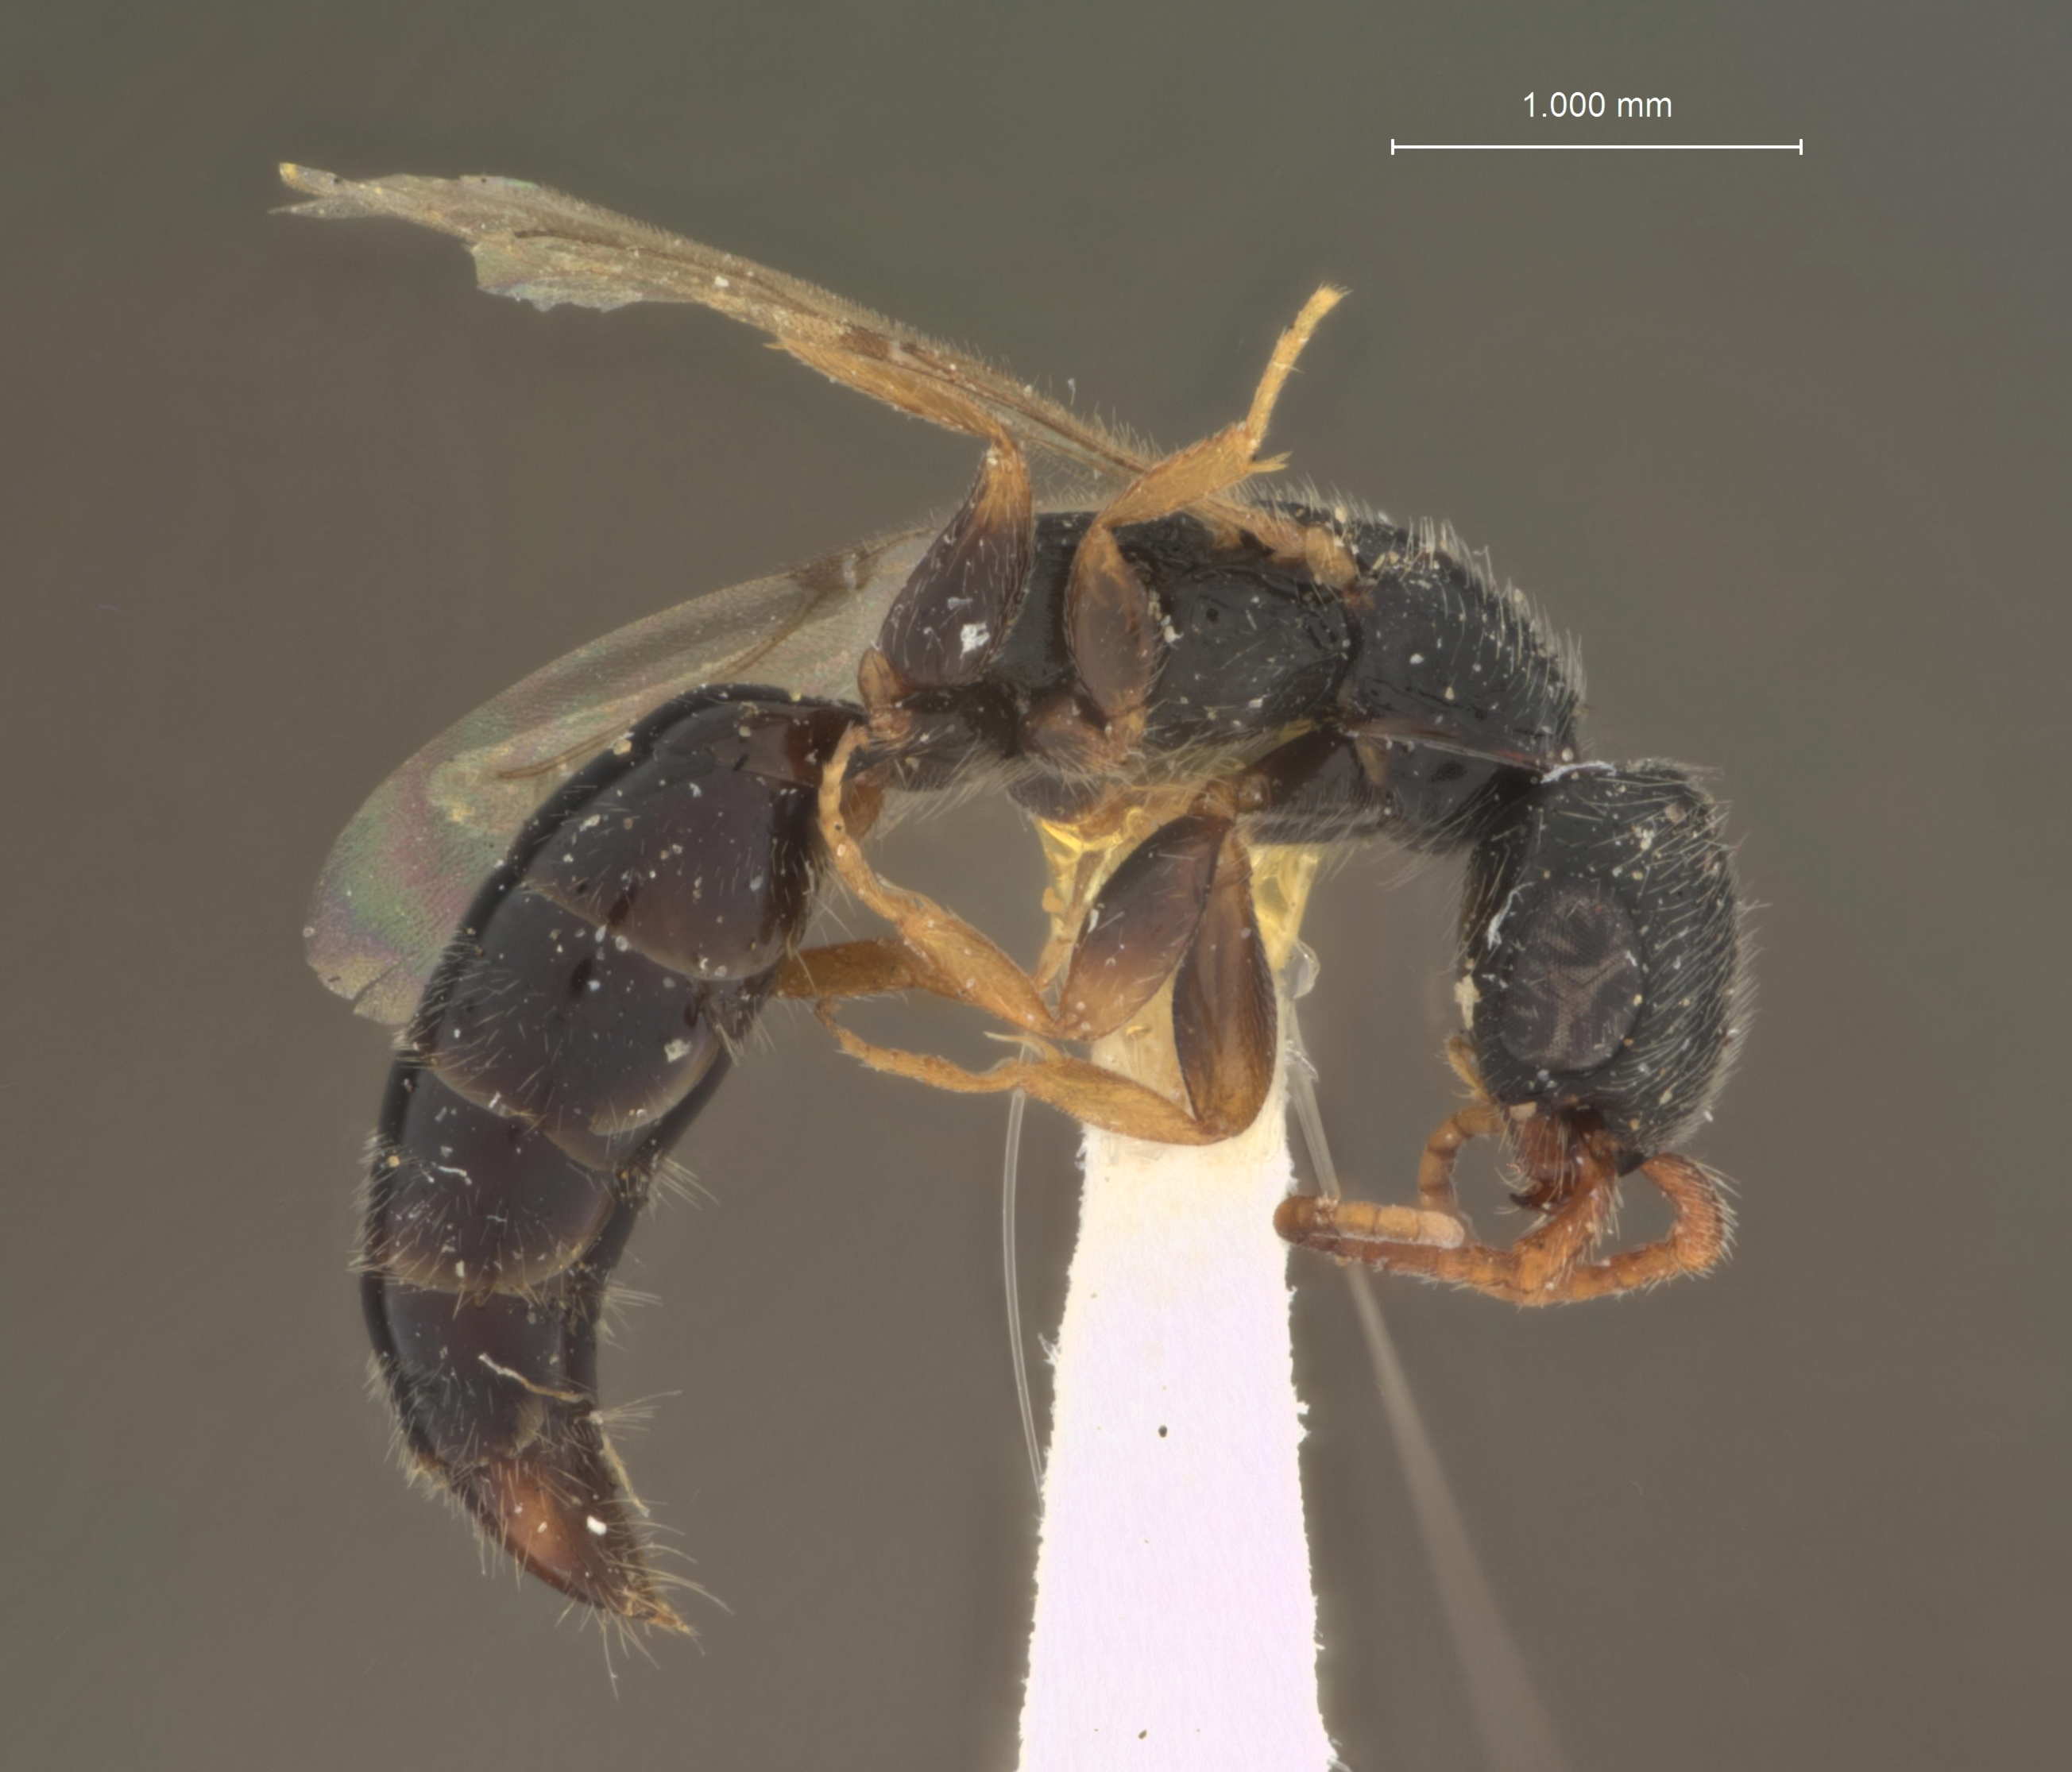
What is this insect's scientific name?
Anisepyris dietrichorum
